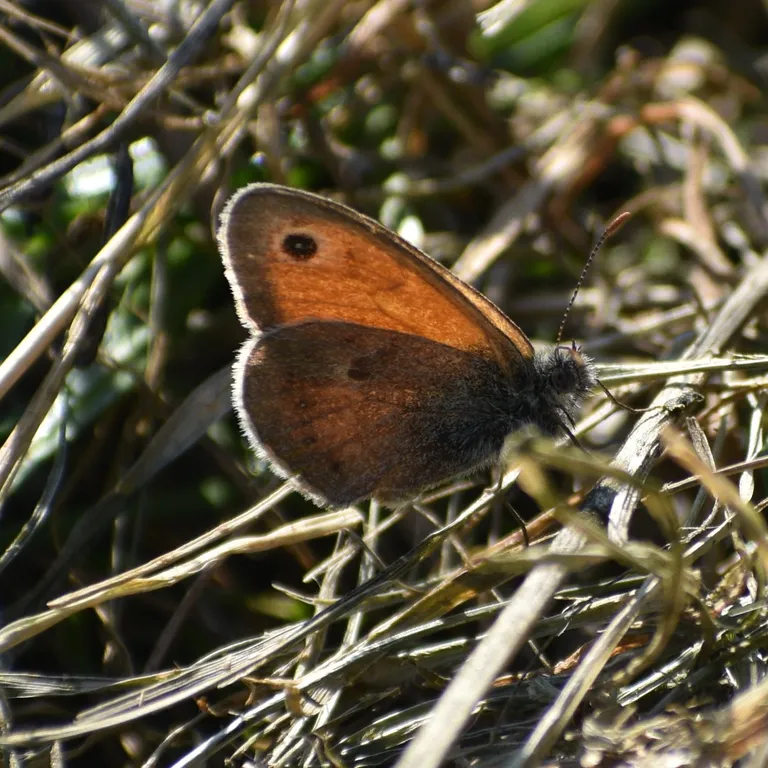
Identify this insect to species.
Coenonympha pamphilus
